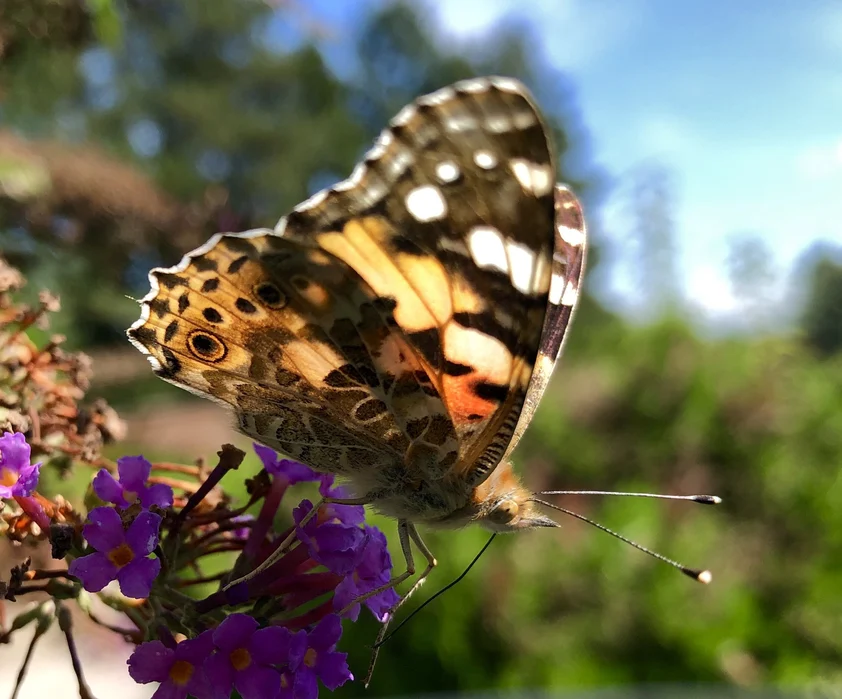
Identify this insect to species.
Vanessa cardui
